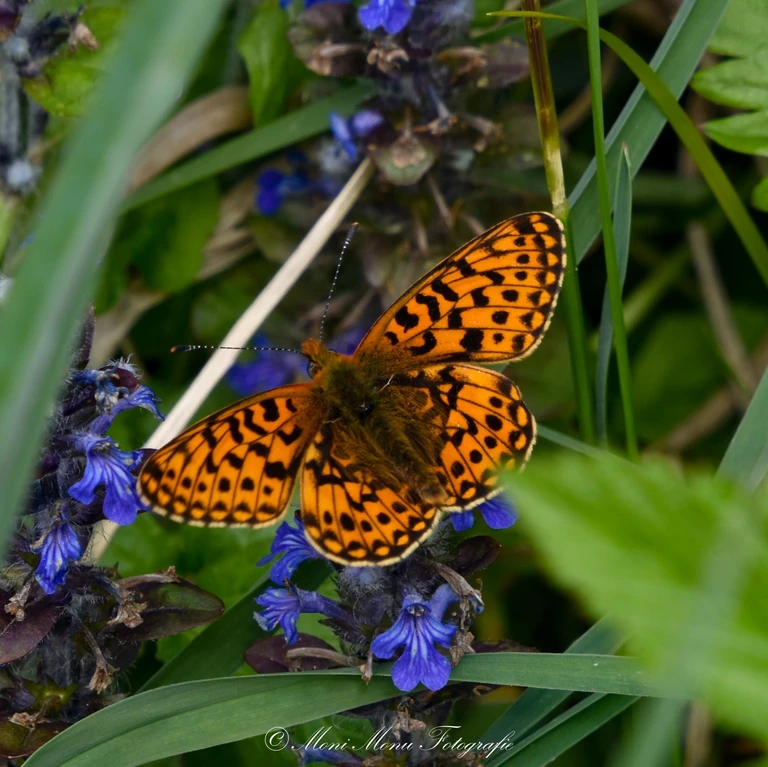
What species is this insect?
Boloria euphrosyne (also Clossiana euphrosyne)
